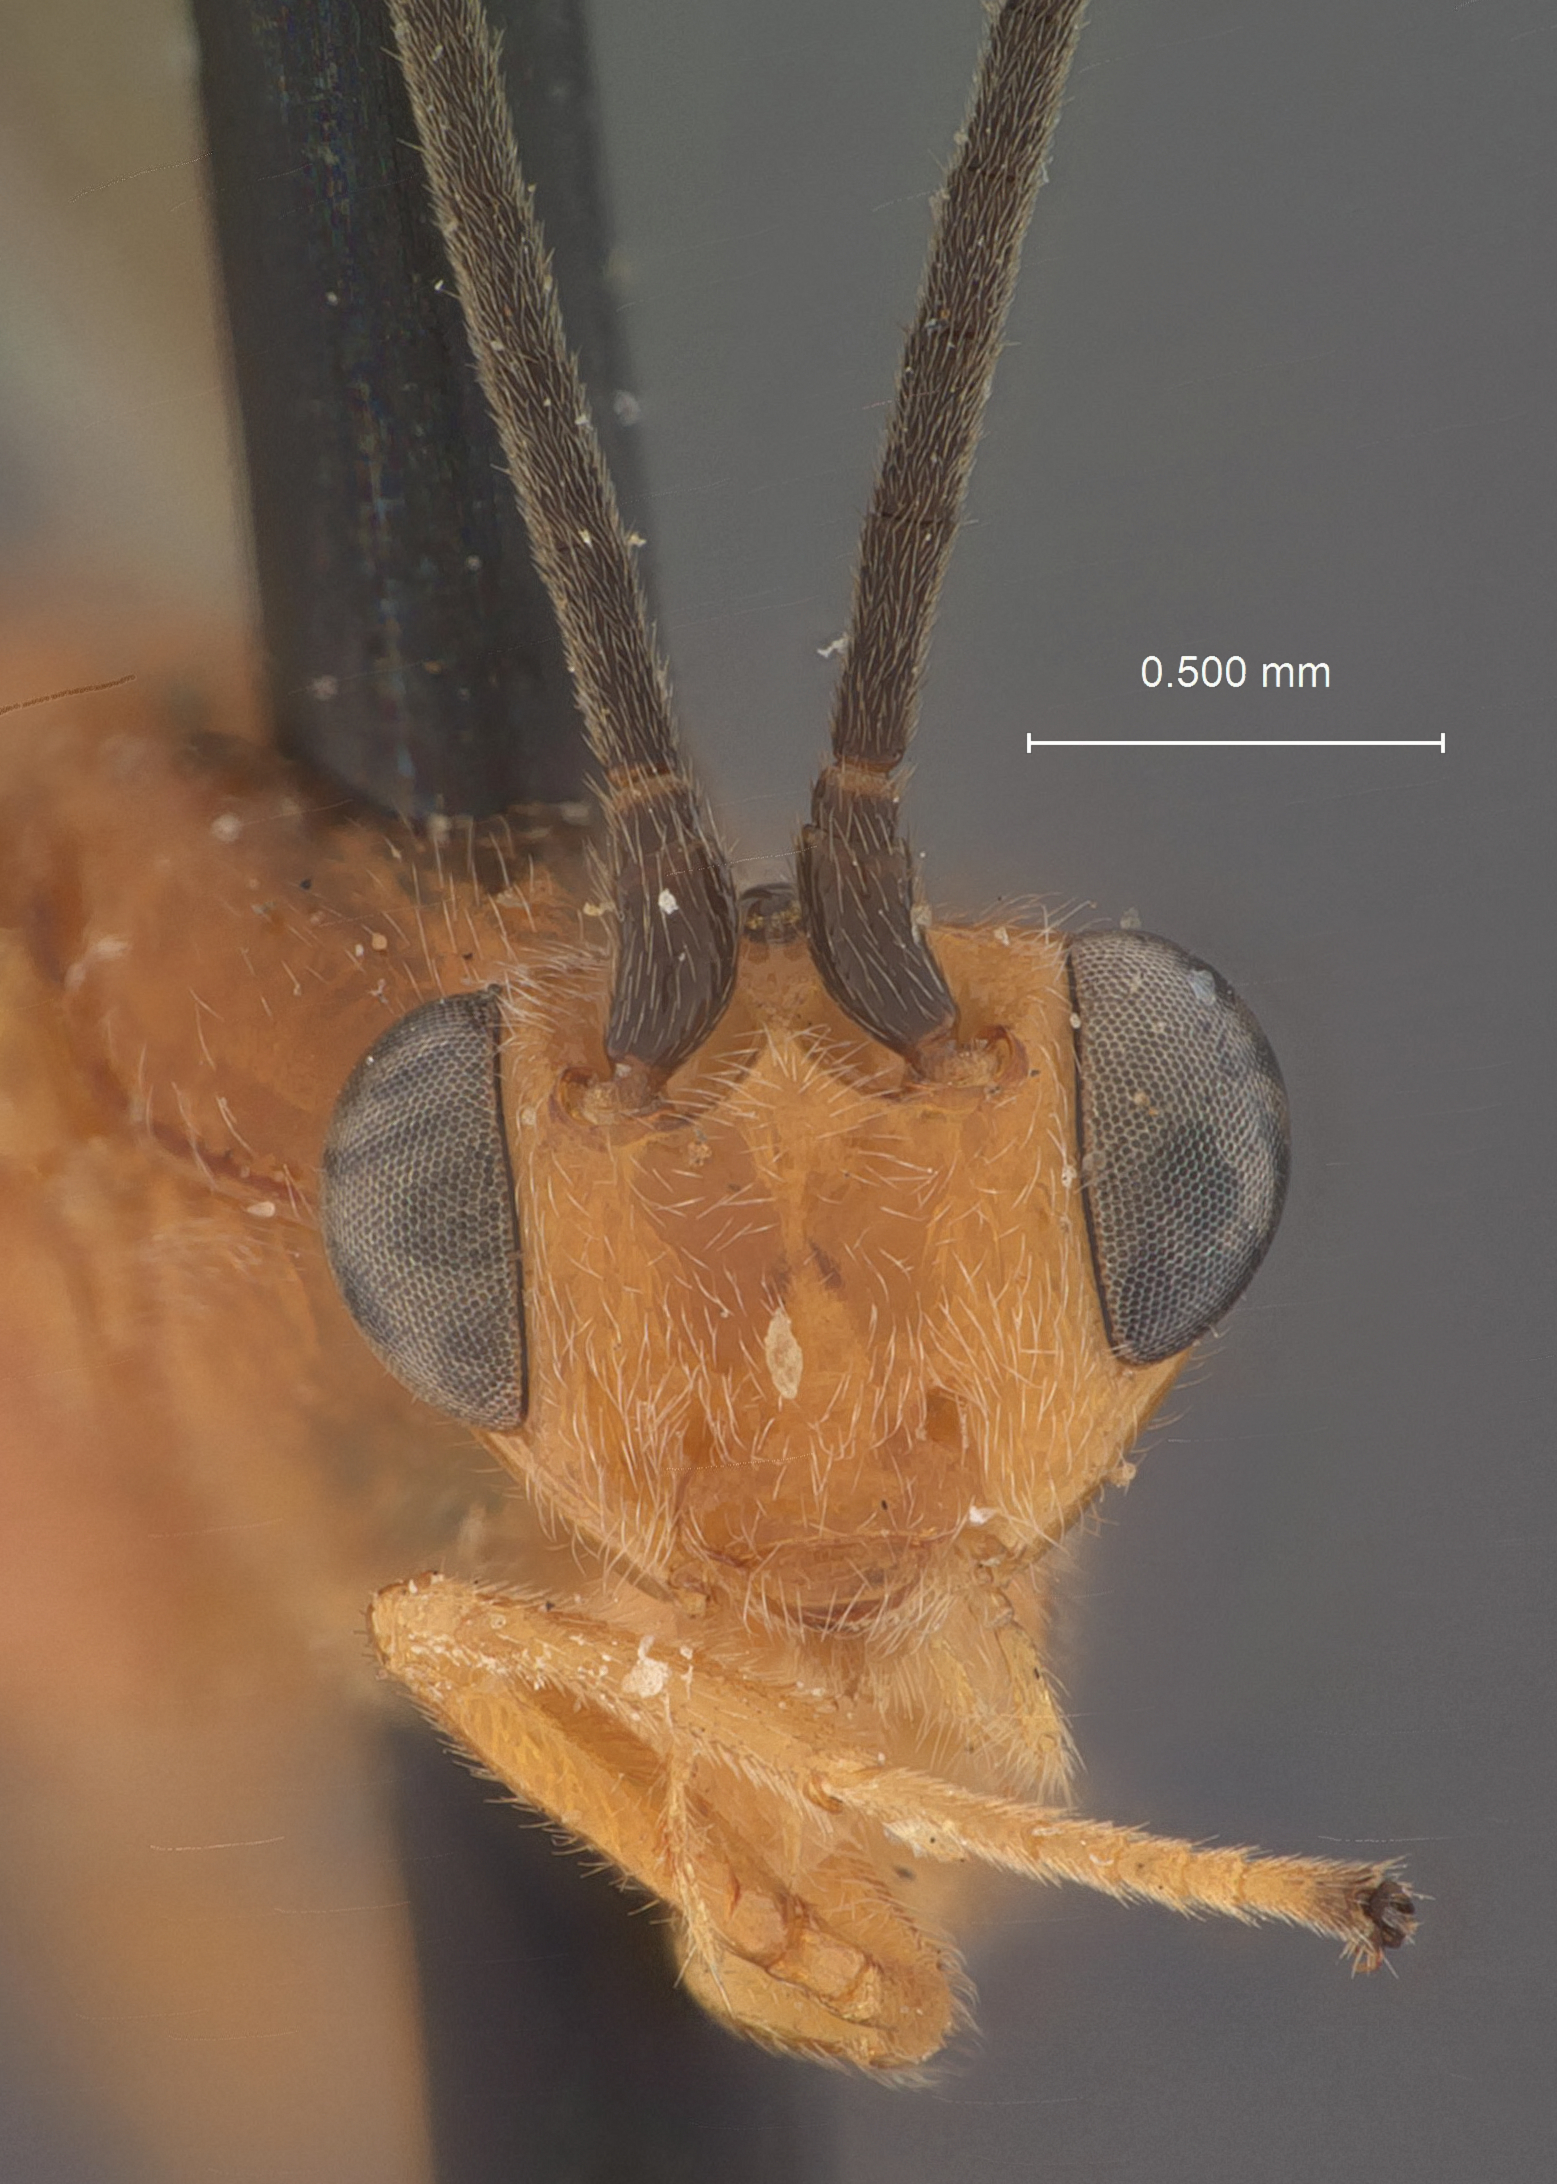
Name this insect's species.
Bassus tenuiceps
